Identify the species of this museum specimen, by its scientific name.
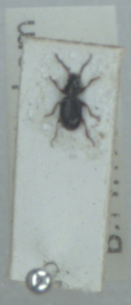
Bembidion gilvipes
